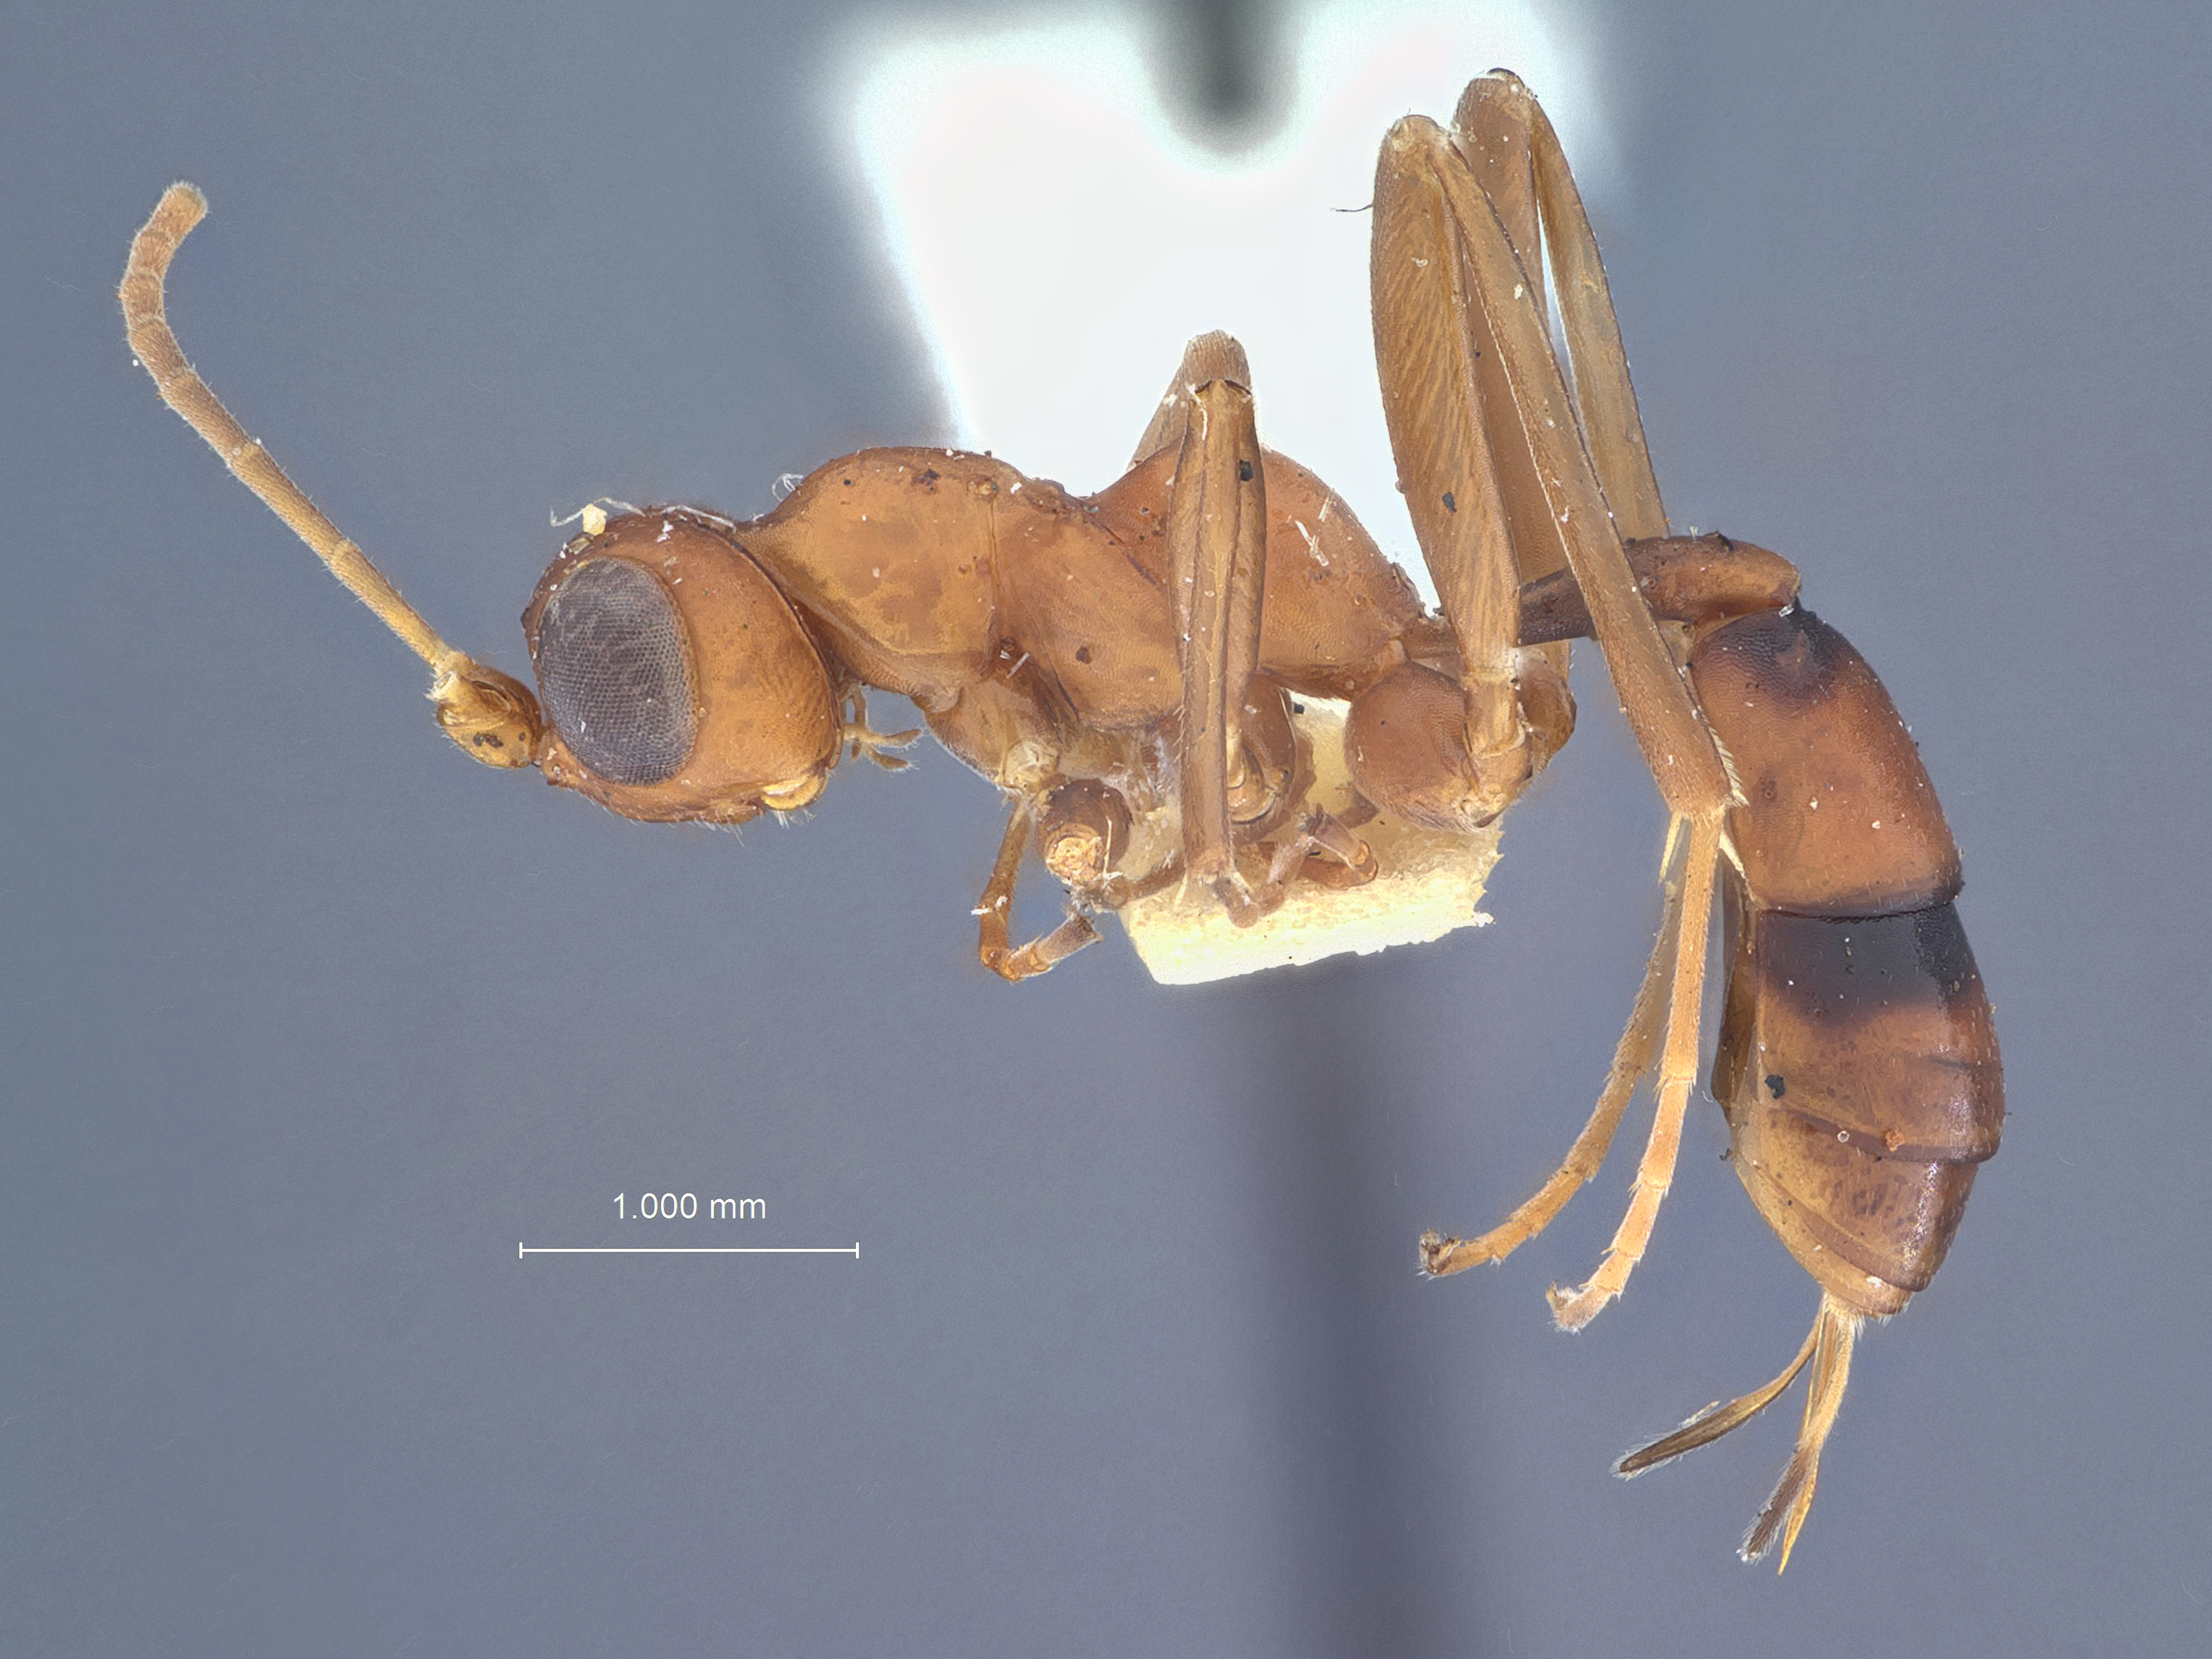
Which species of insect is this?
Pezomachus lymense
